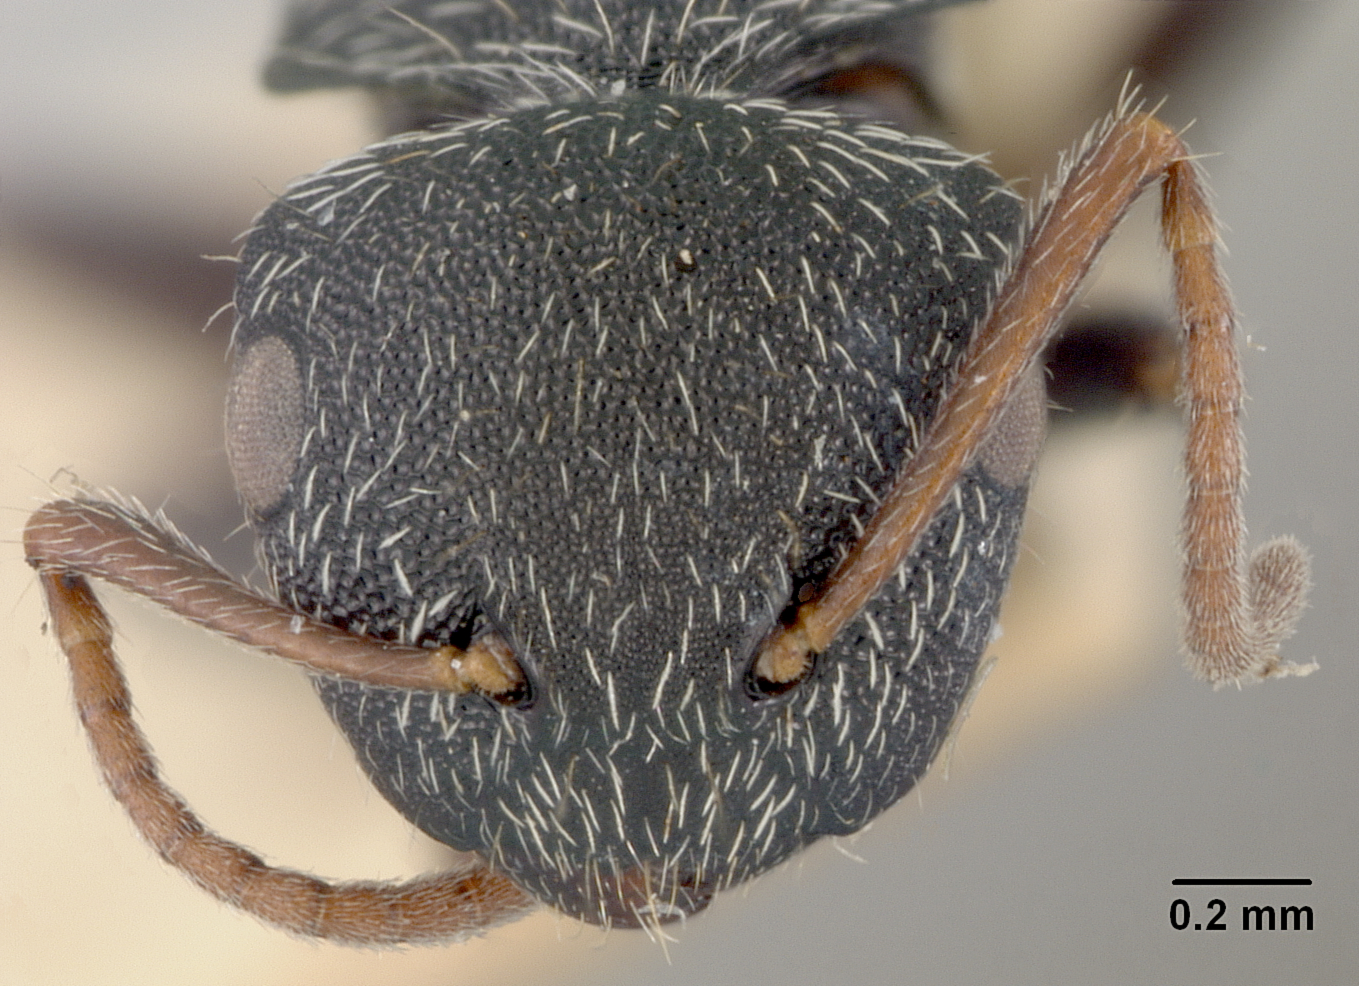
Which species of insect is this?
Camponotus toussainti
